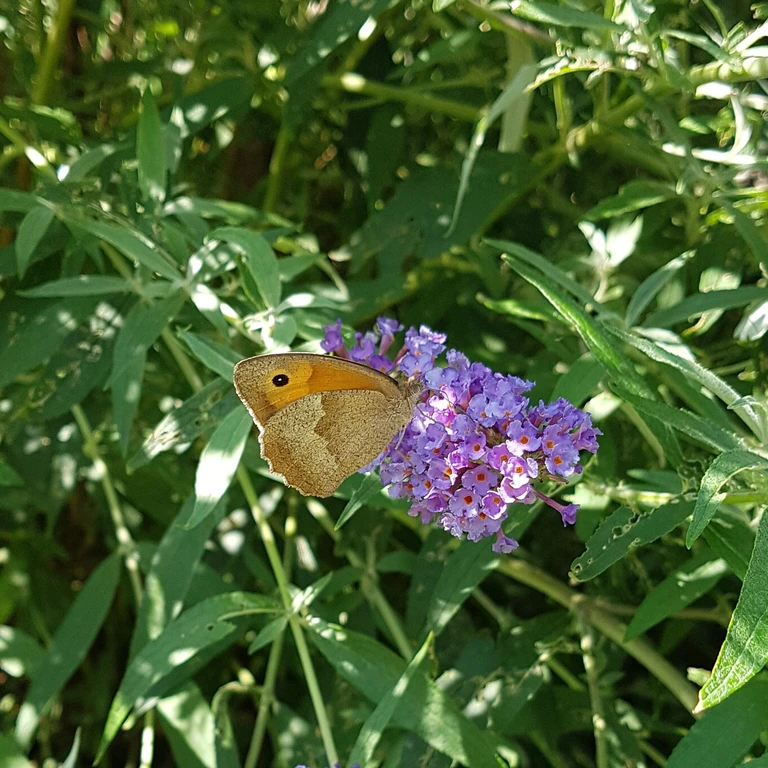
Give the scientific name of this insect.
Maniola jurtina
